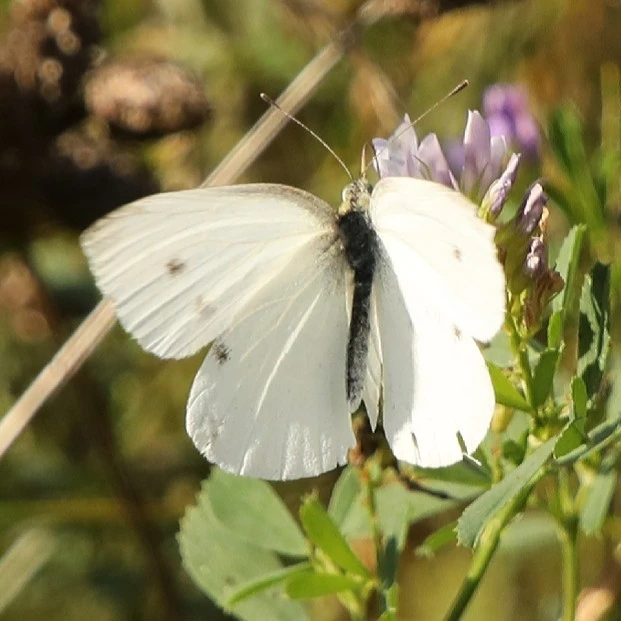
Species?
Pieris rapae
